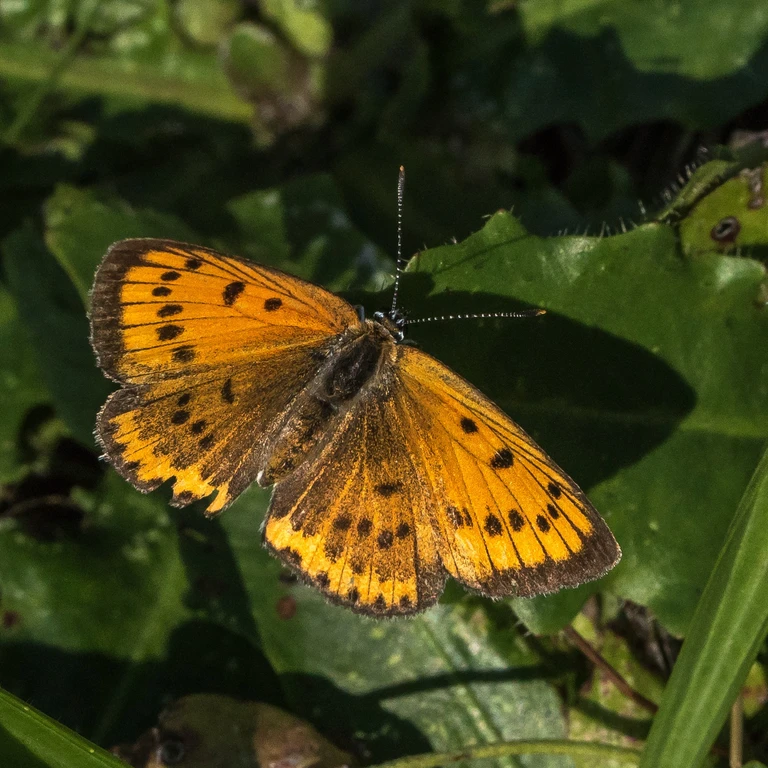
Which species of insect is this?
Lycaena dispar
